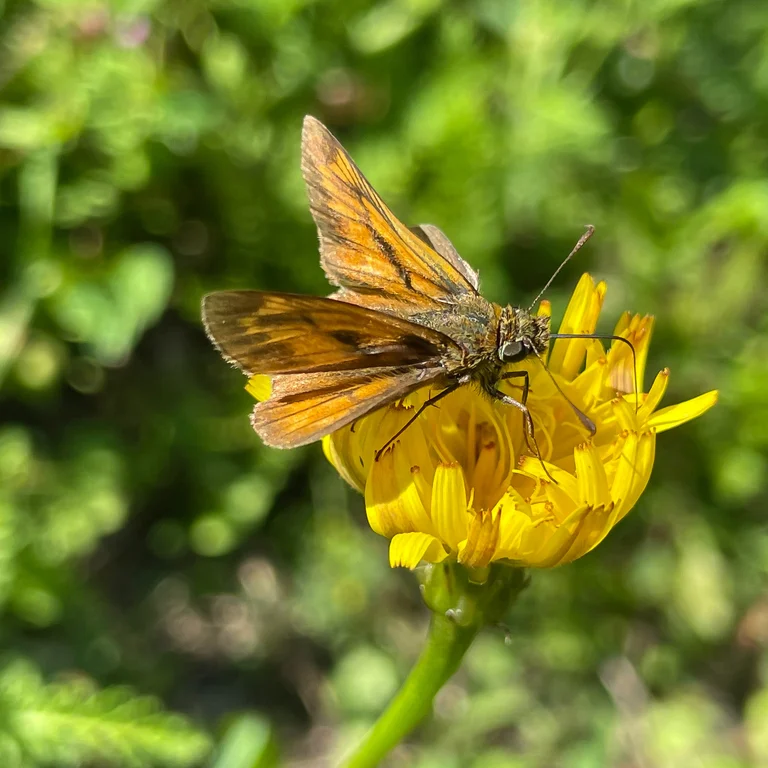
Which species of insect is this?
Ochlodes sylvanus (also Ochlodes venata)
